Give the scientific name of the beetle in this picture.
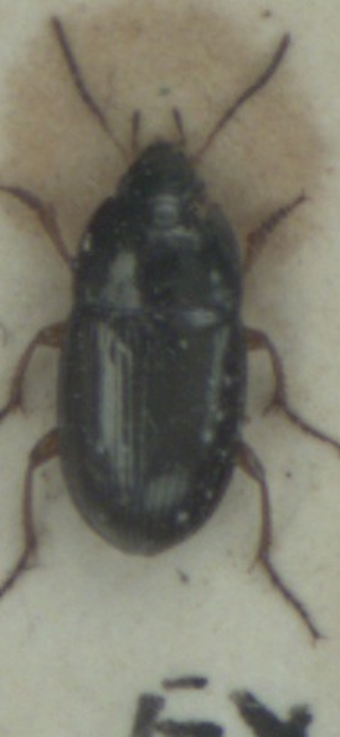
Amara familiaris
